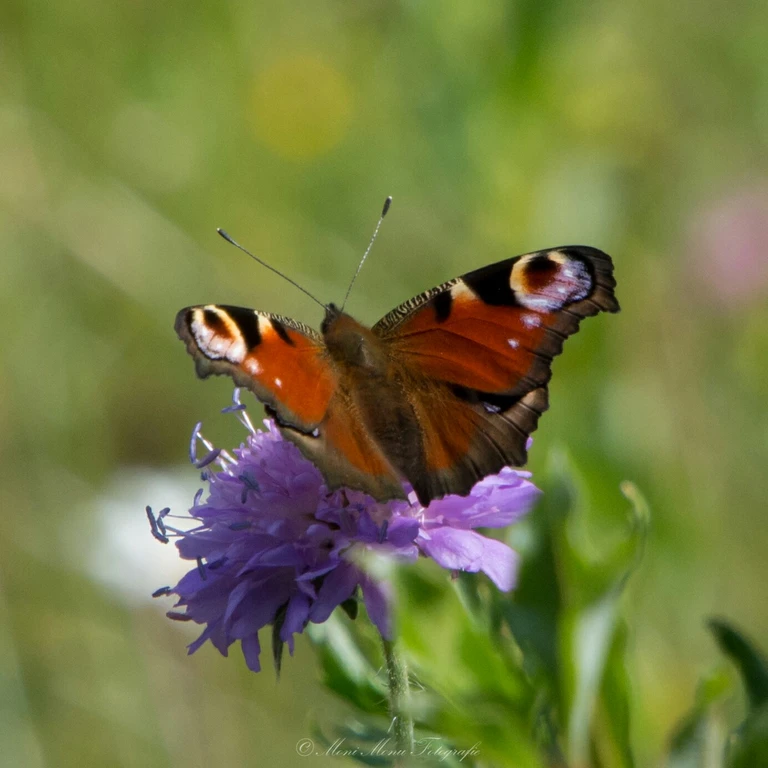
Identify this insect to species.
Aglais io
